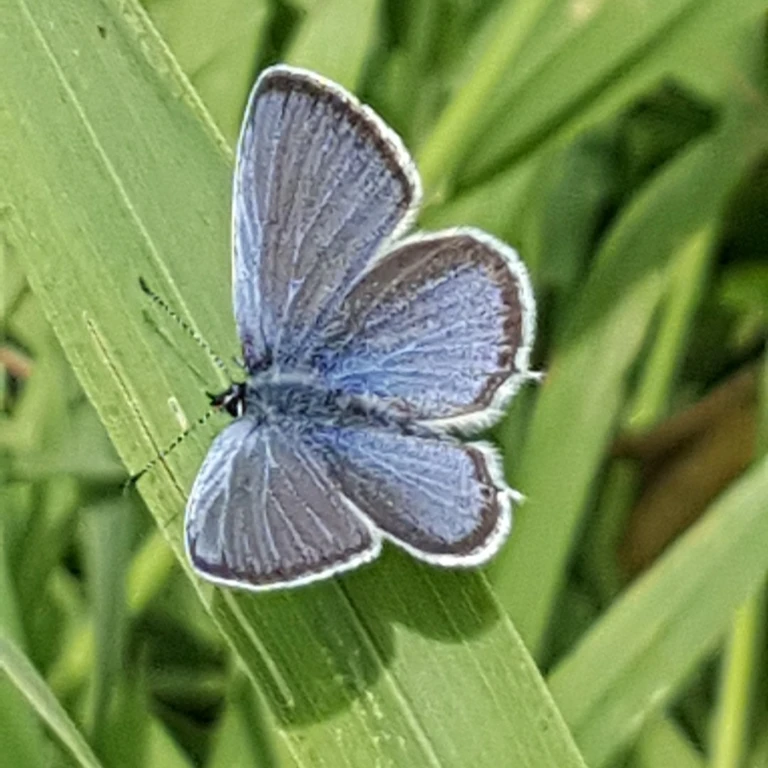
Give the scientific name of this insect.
Cupido decolorata (also Elkalyce decolorata)
